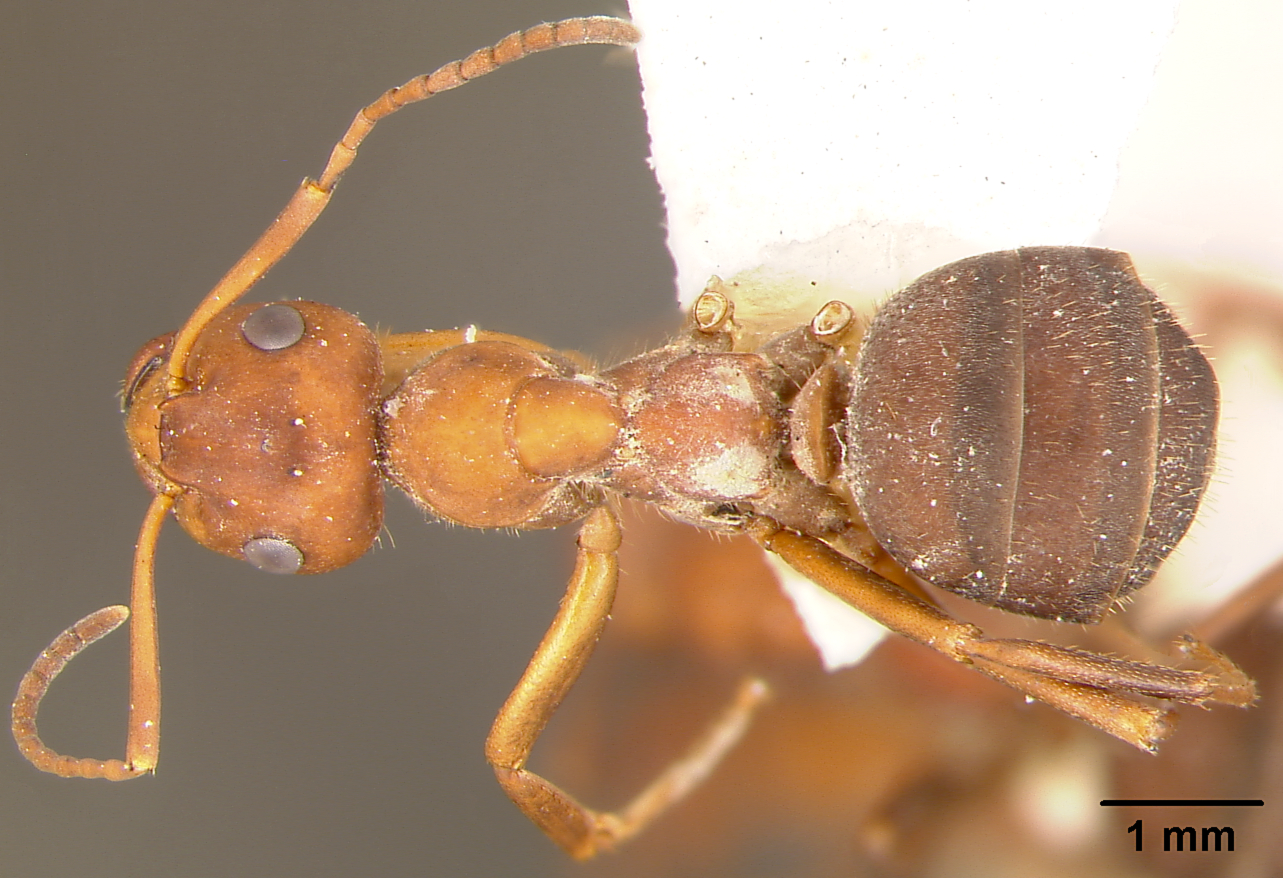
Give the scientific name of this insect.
Formica truncicola
